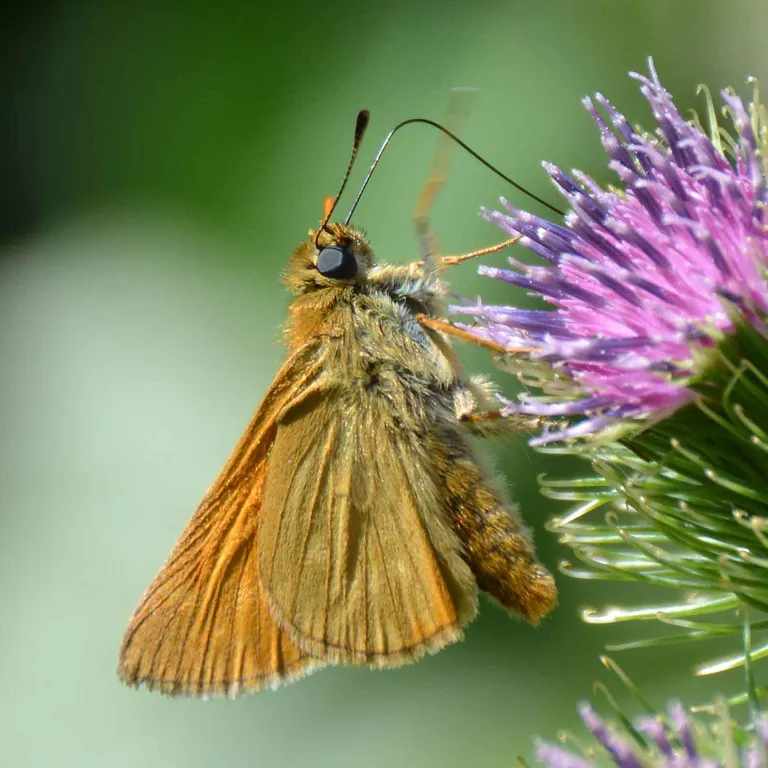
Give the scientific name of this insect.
Ochlodes sylvanus (also Ochlodes venata)
